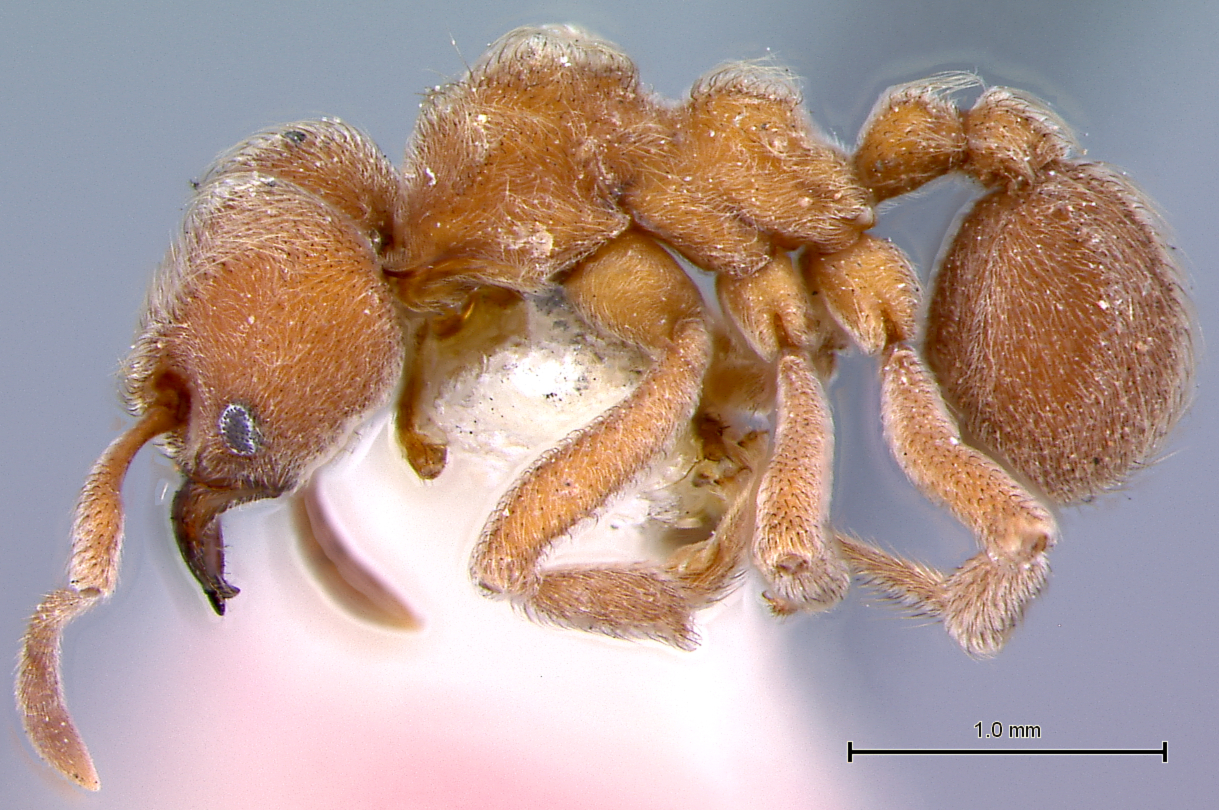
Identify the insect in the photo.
Sericomyrmex amabilis
